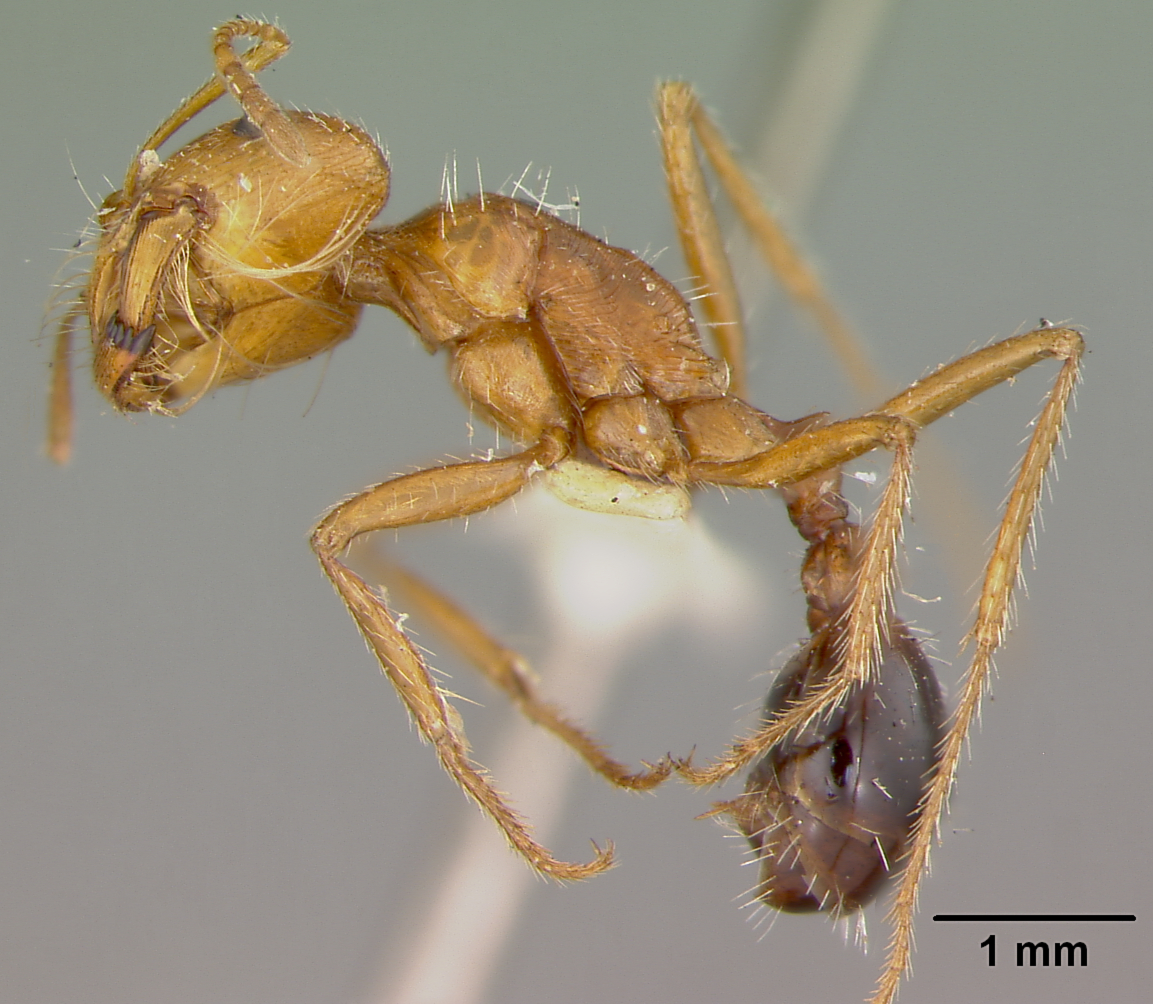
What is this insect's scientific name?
Pogonomyrmex californica
